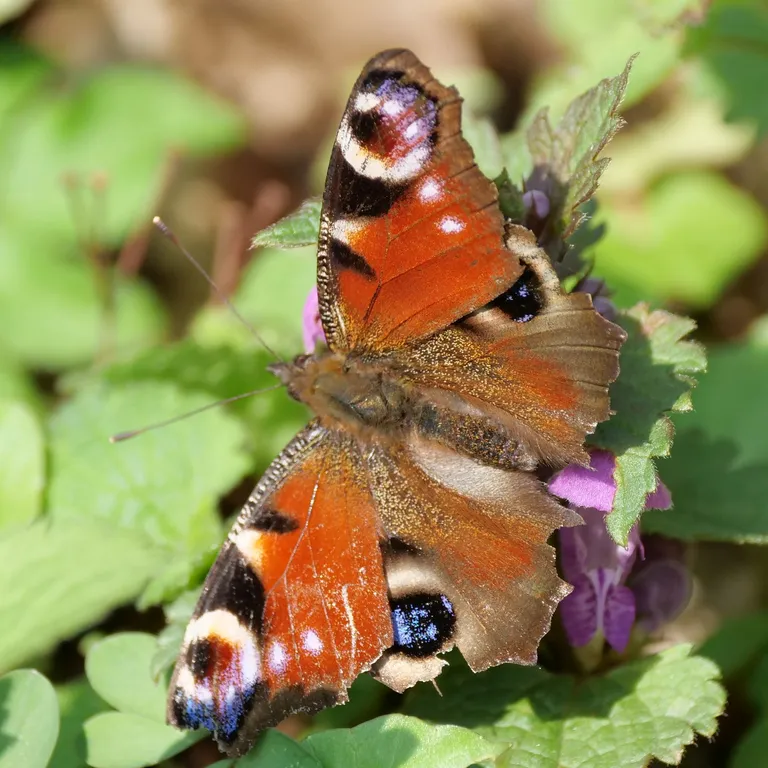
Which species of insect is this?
Aglais io
